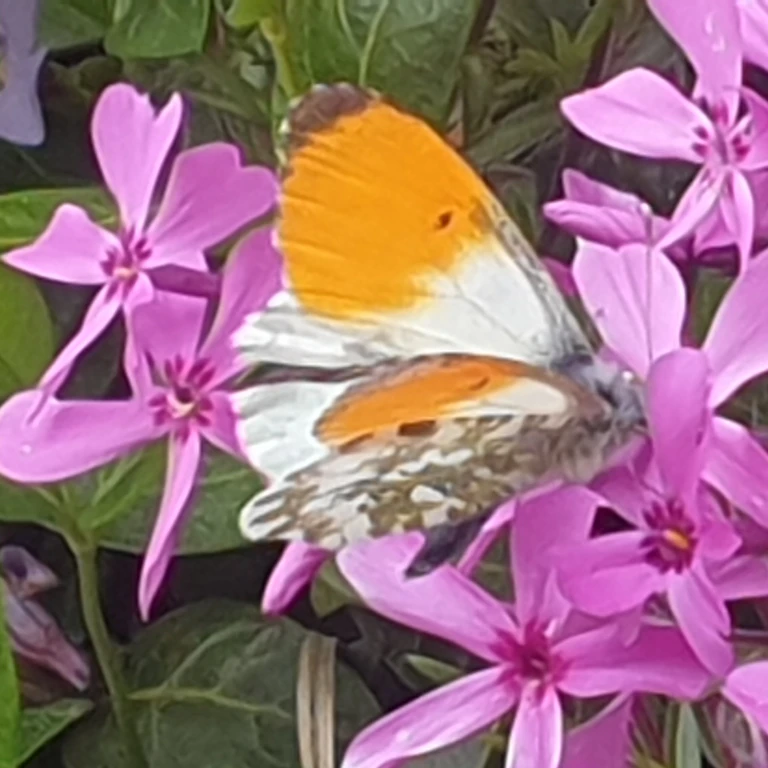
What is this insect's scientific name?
Anthocharis cardamines
